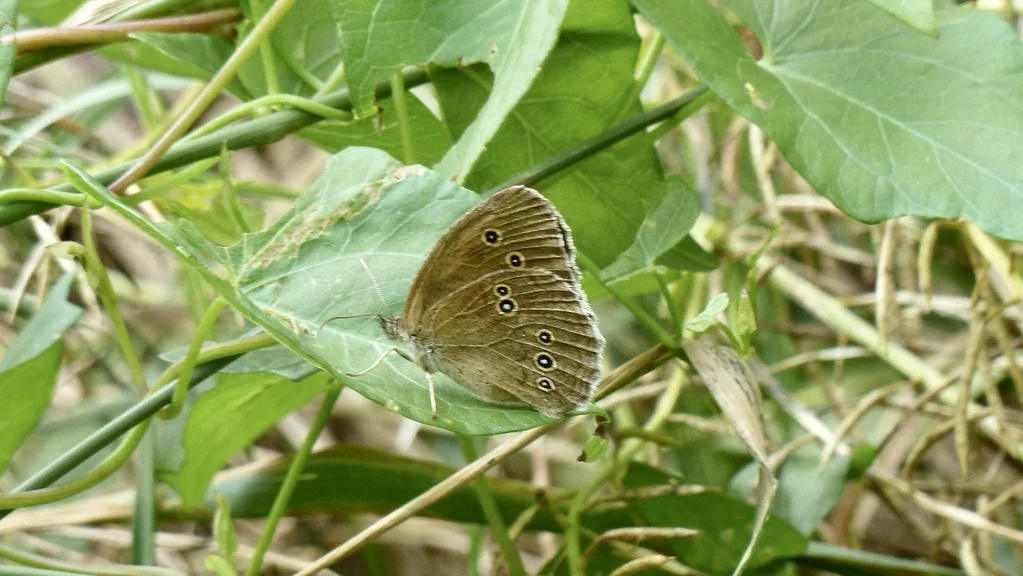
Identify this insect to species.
Aphantopus hyperantus
